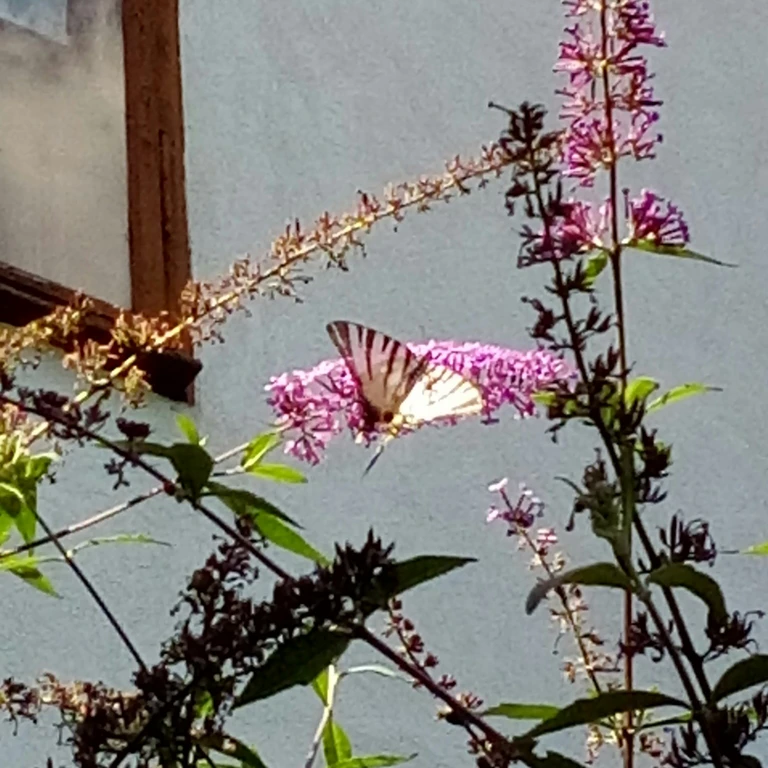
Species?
Iphiclides podalirius
